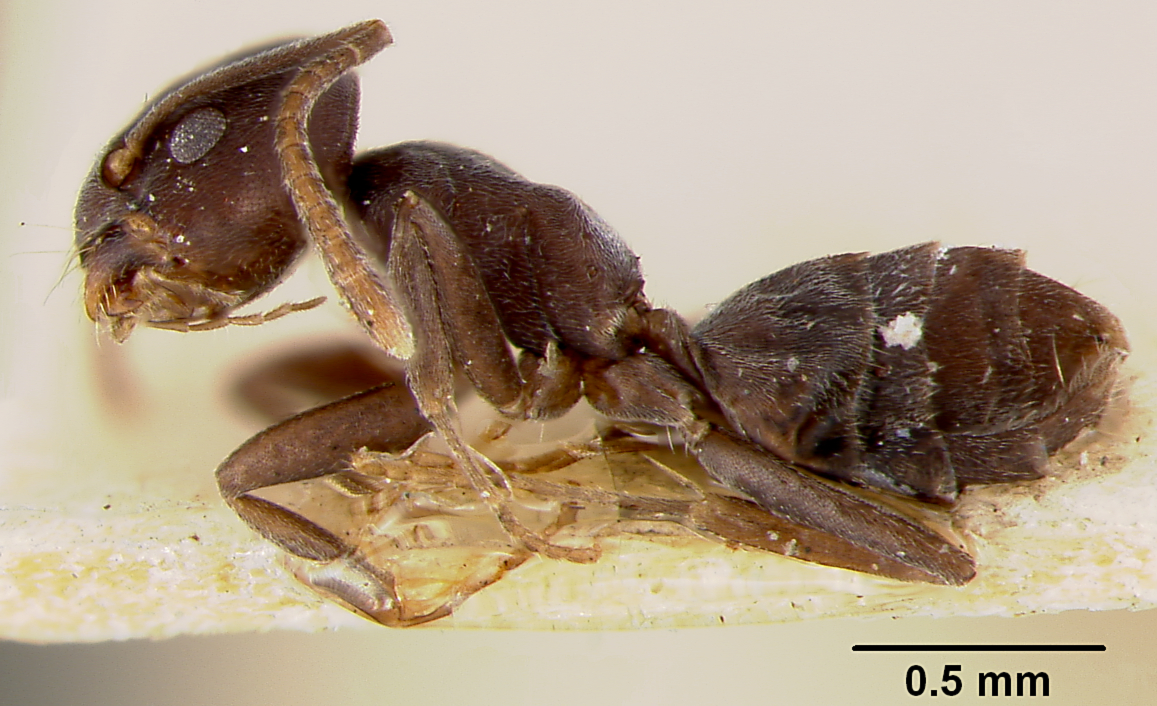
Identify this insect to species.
Tapinoma opacum
